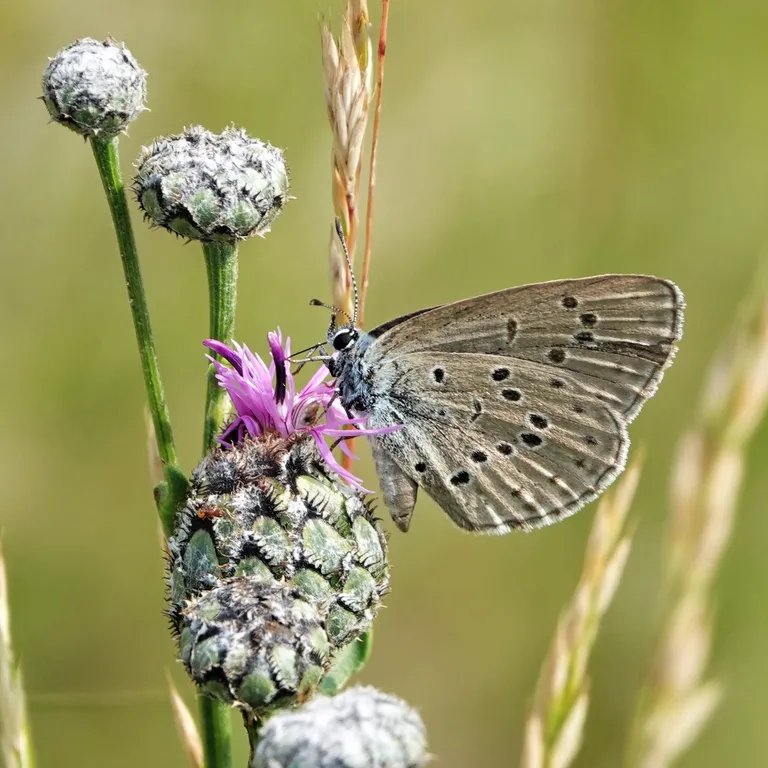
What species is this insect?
Phengaris alcon/rebeli
